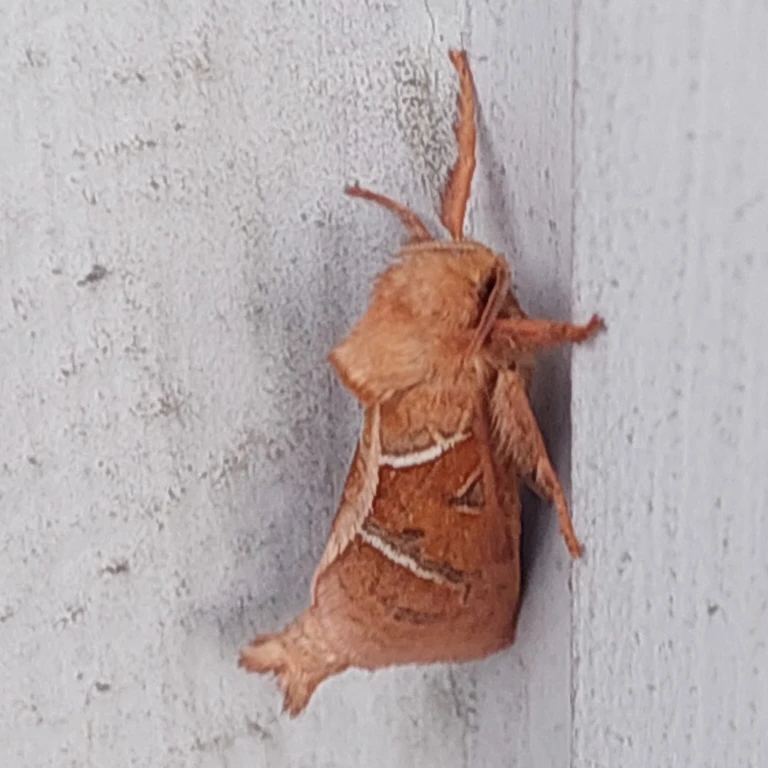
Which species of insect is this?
Triodia sylvina
